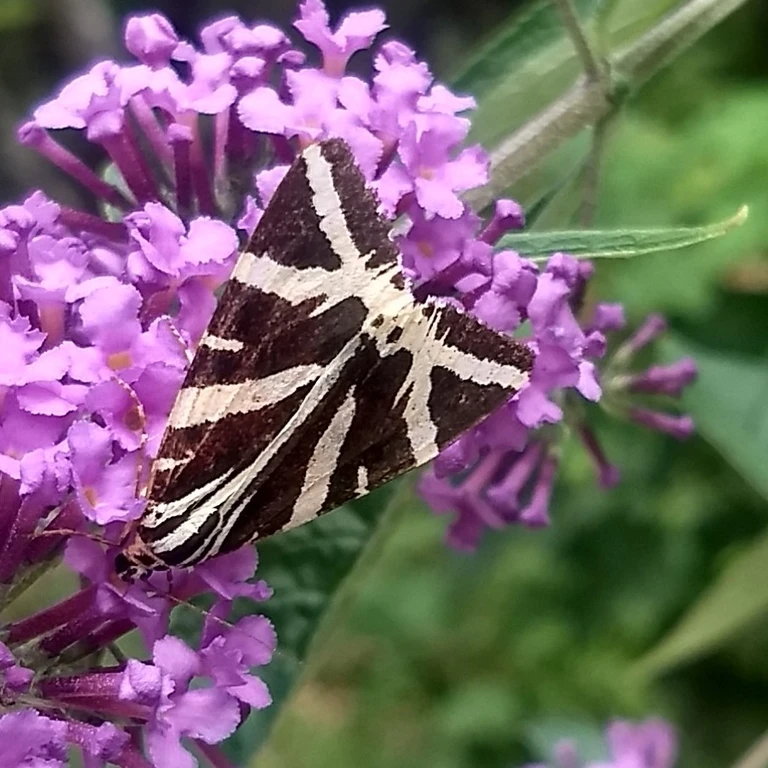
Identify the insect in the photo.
Euplagia quadripunctaria
